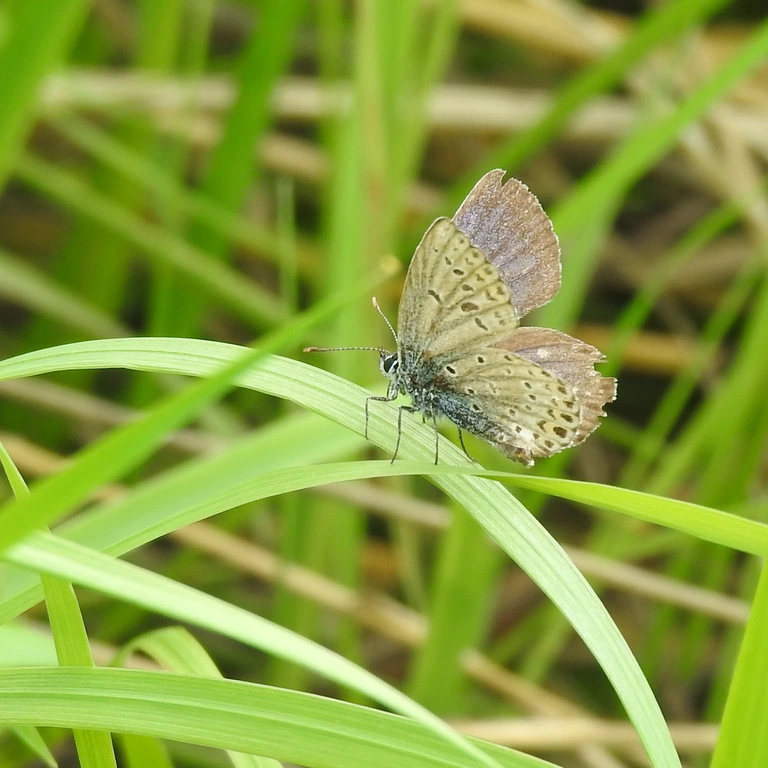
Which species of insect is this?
Plebejus argus
